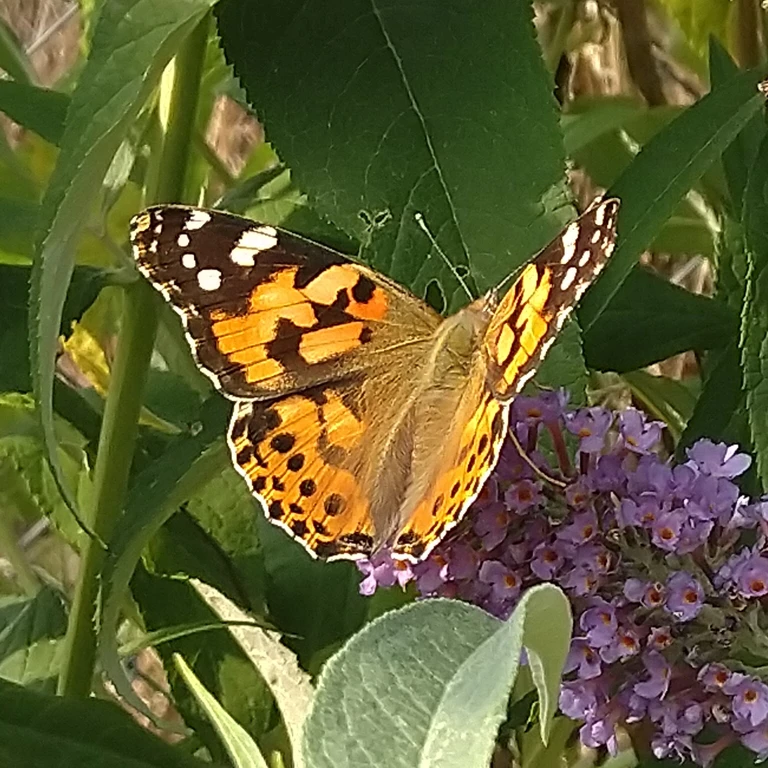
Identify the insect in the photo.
Vanessa cardui
